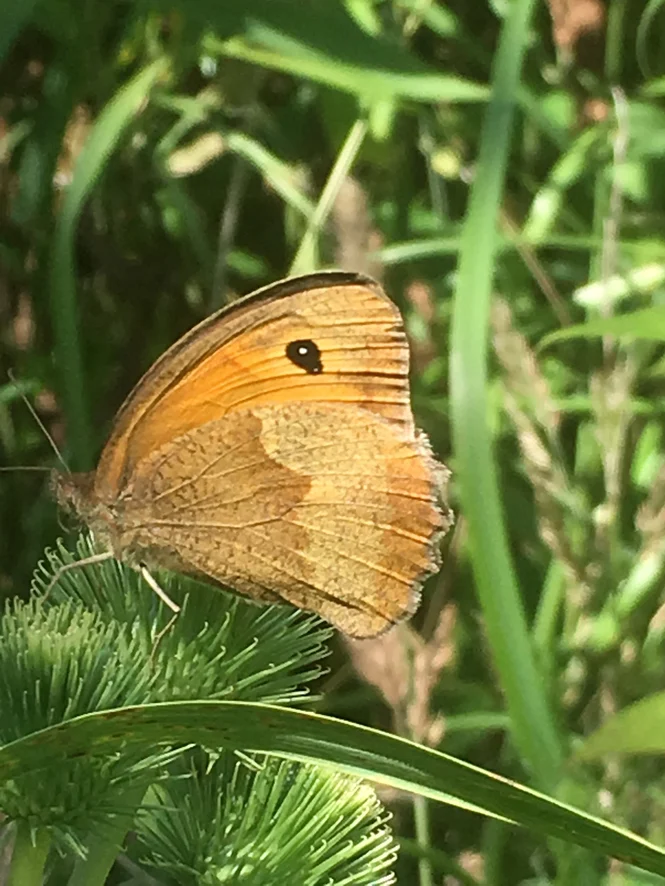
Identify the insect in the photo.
Maniola jurtina
